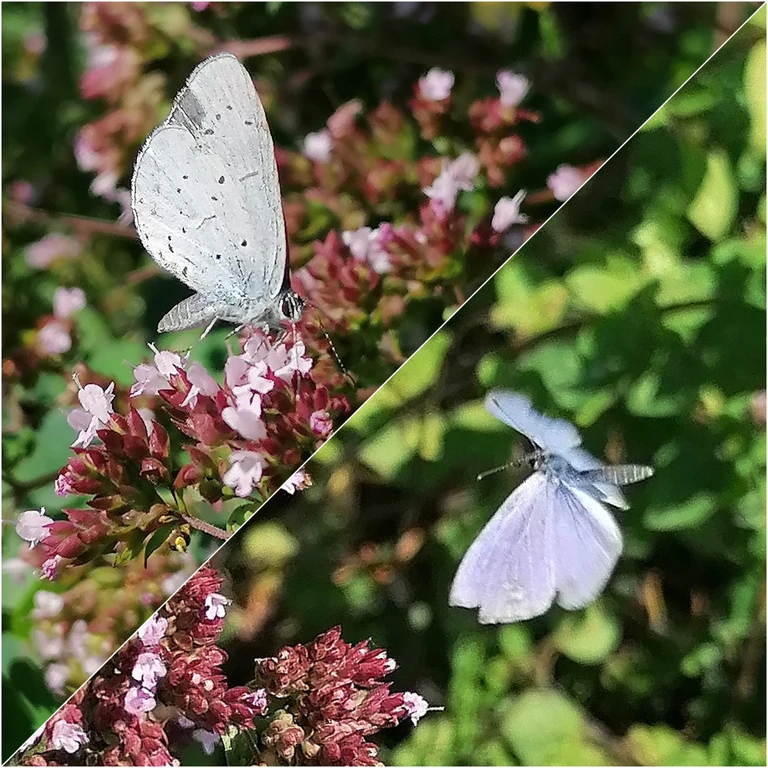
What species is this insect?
Celastrina argiolus
